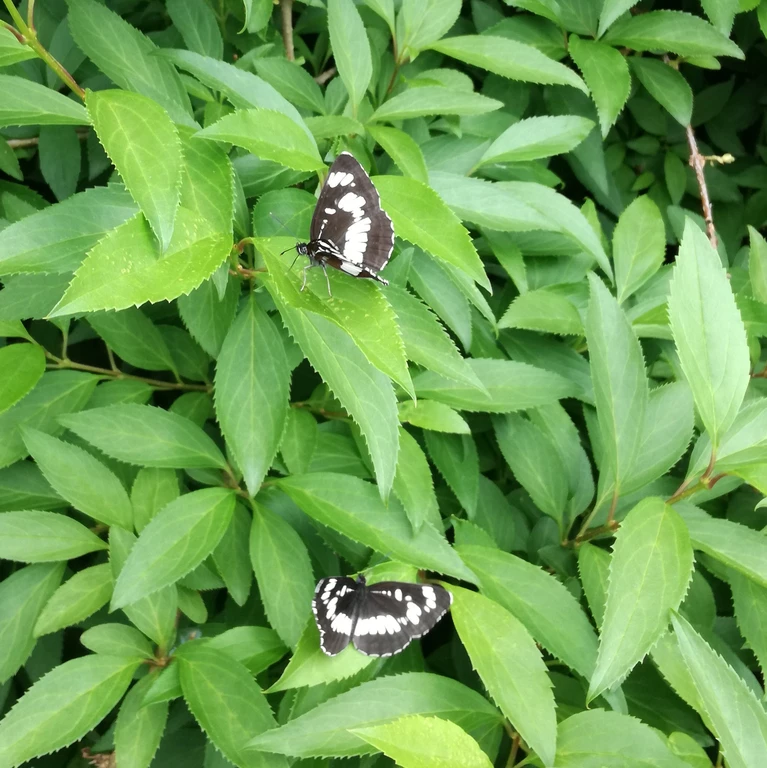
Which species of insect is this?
Neptis rivularis
